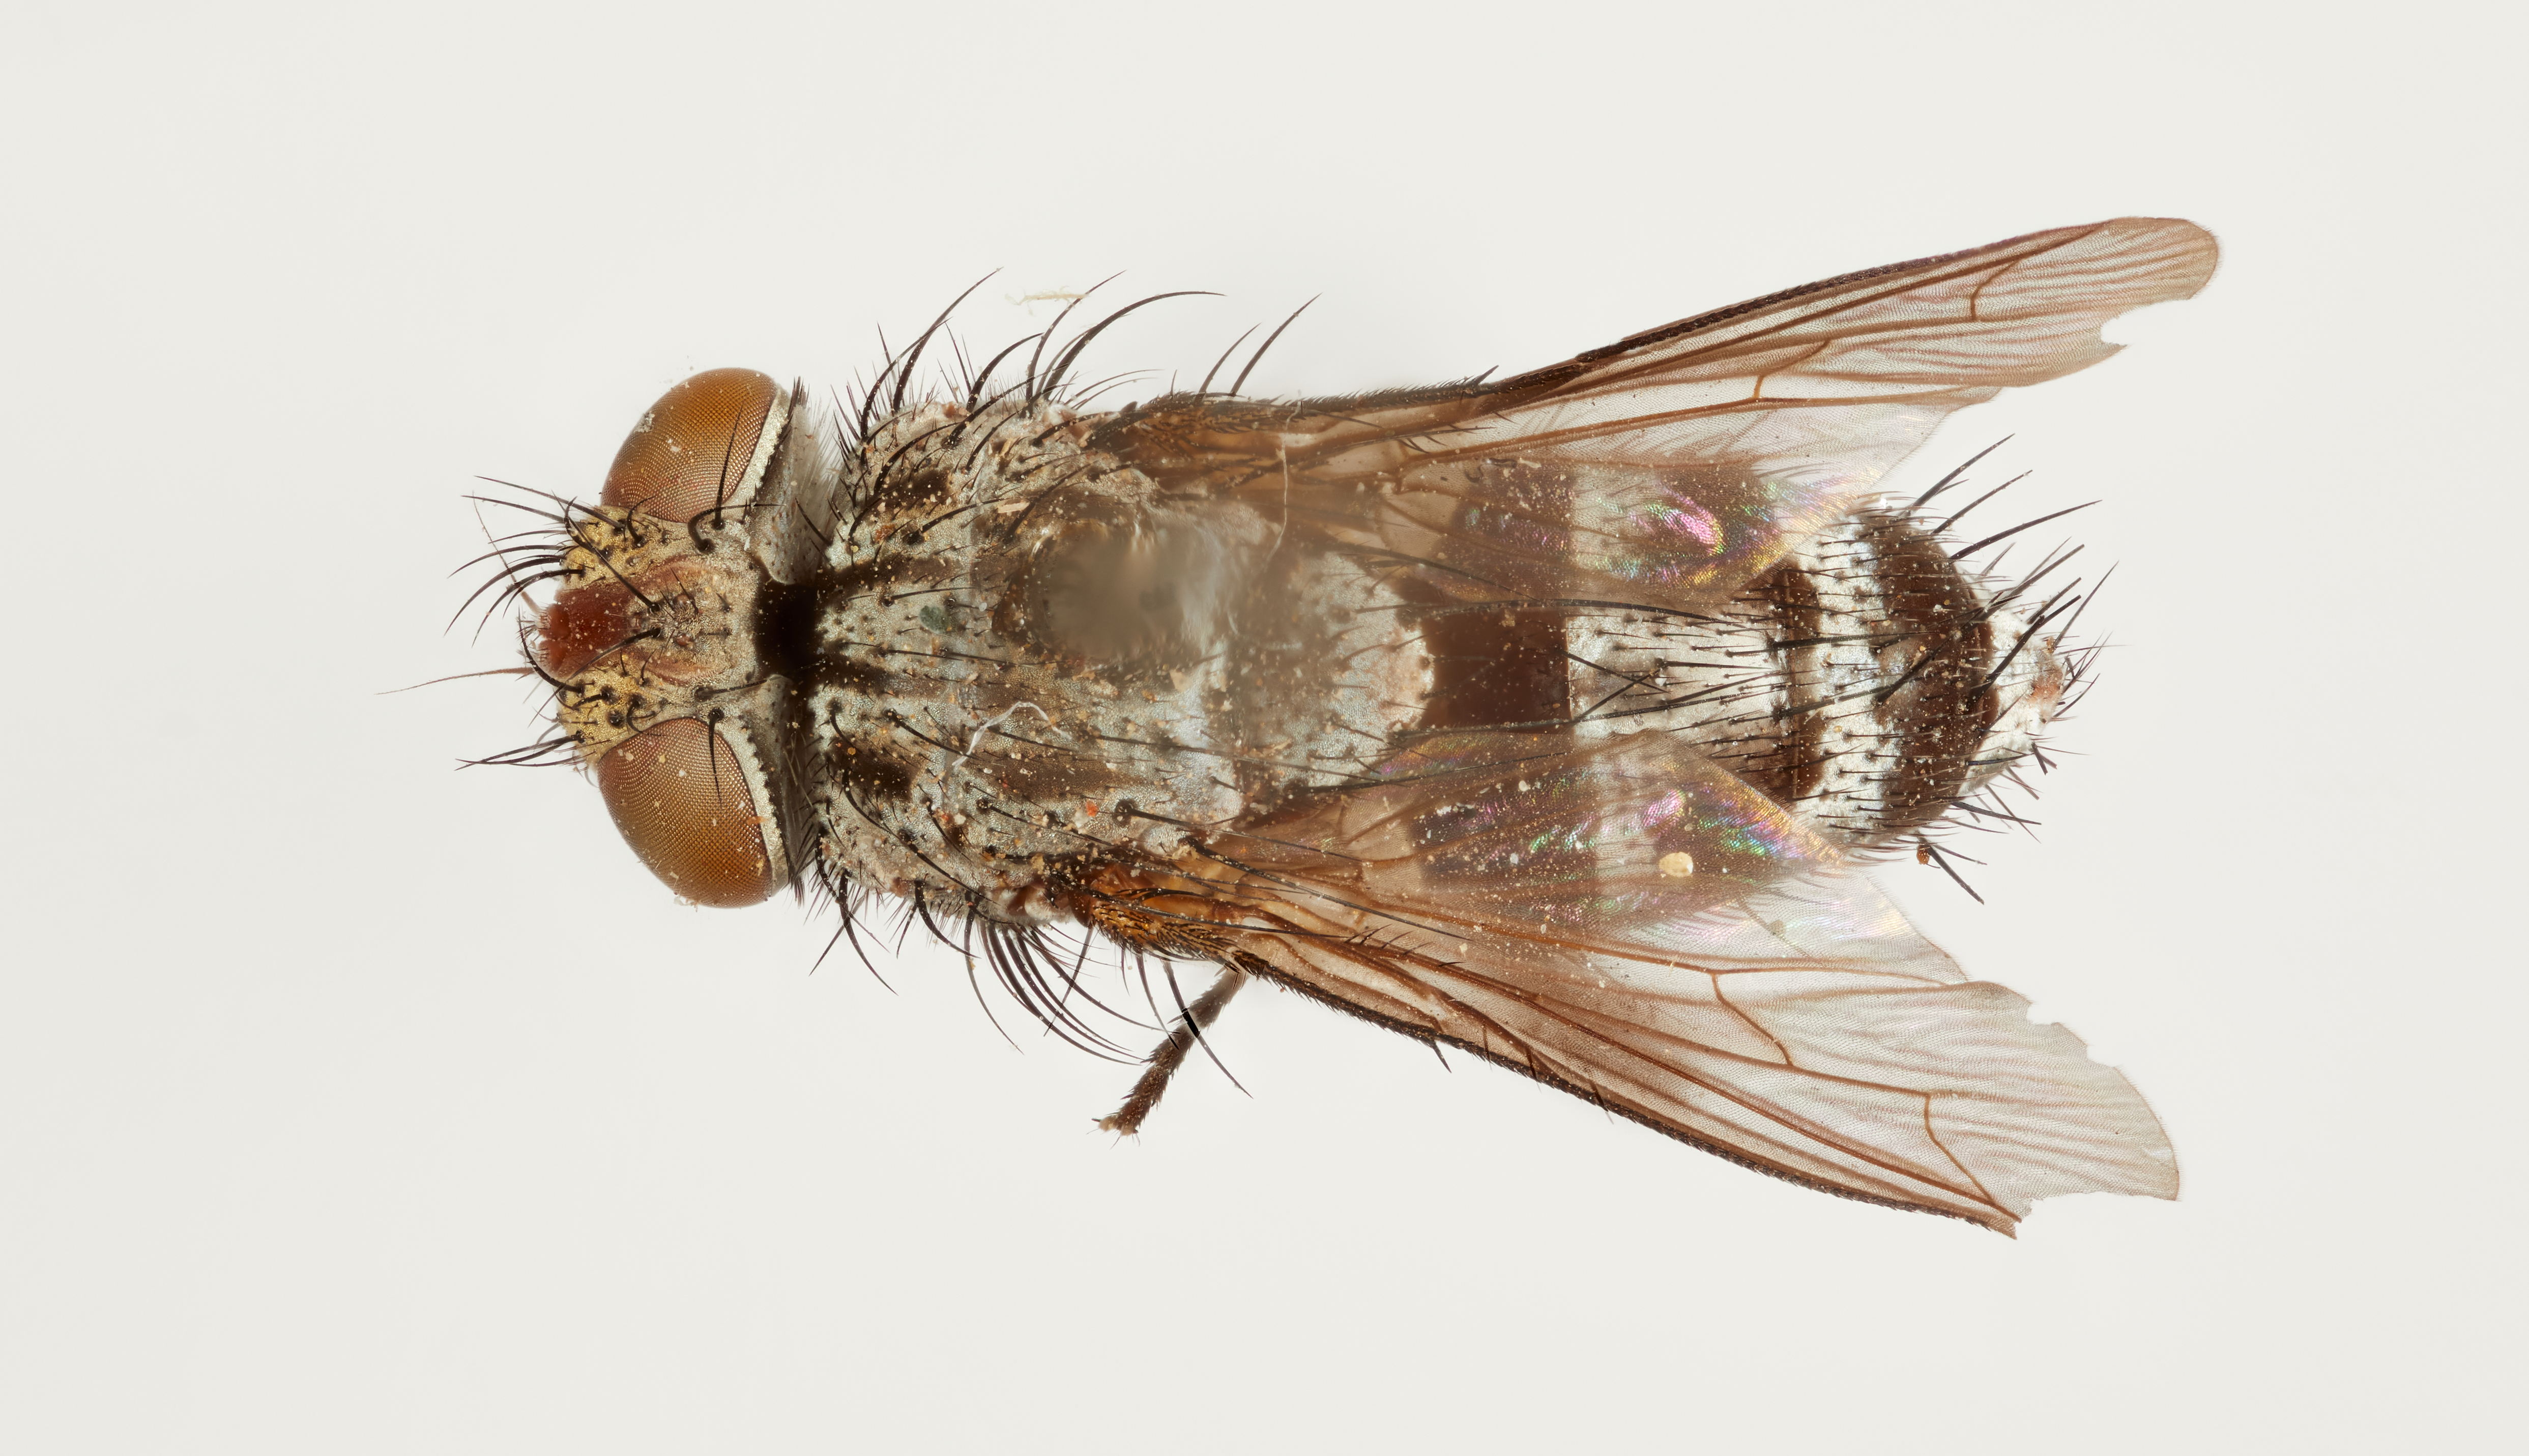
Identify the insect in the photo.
Plagimasicera petiolata
